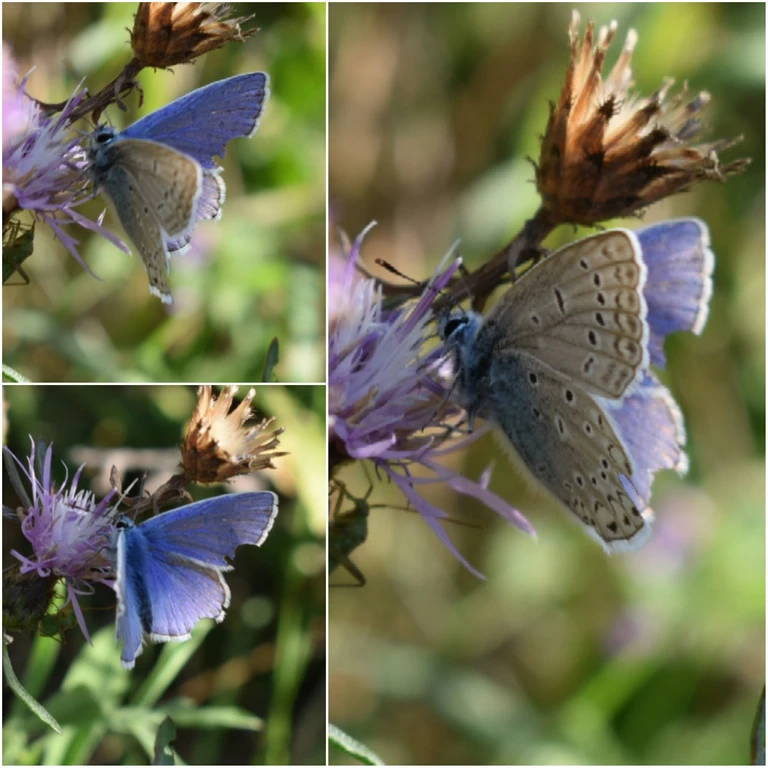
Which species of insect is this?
Polyommatus icarus
